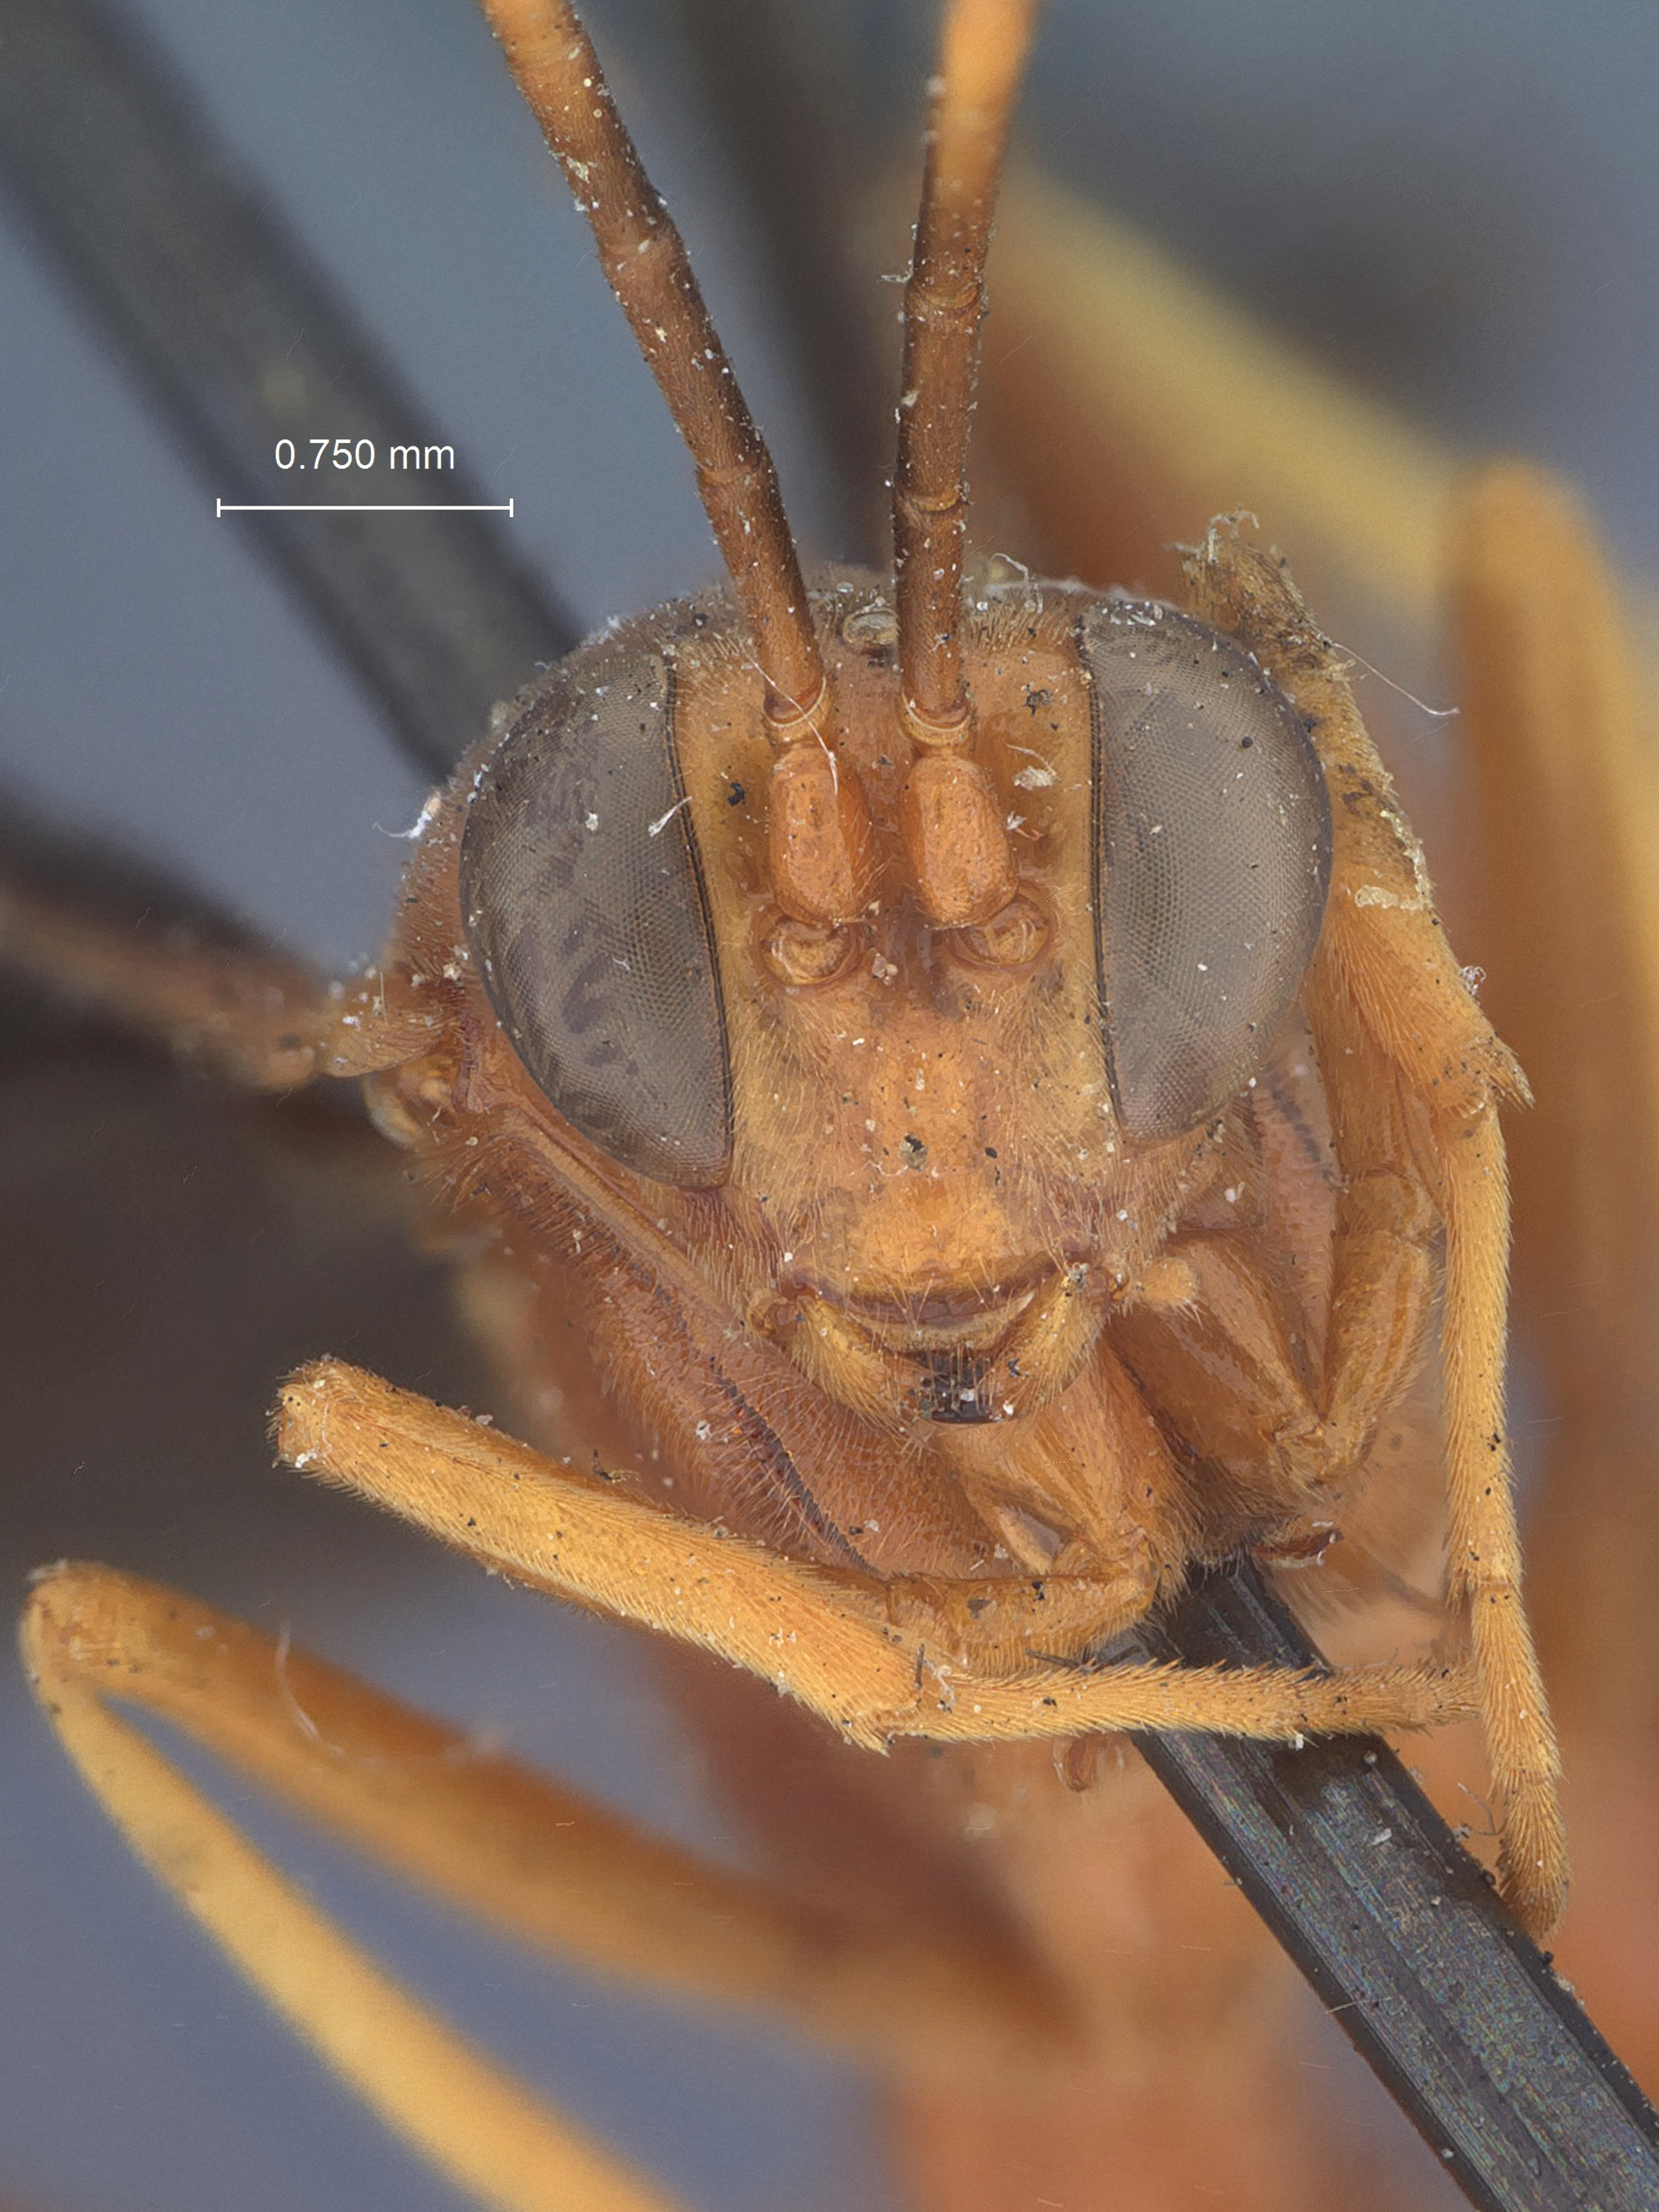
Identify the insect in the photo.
Joppidium arizonicum
